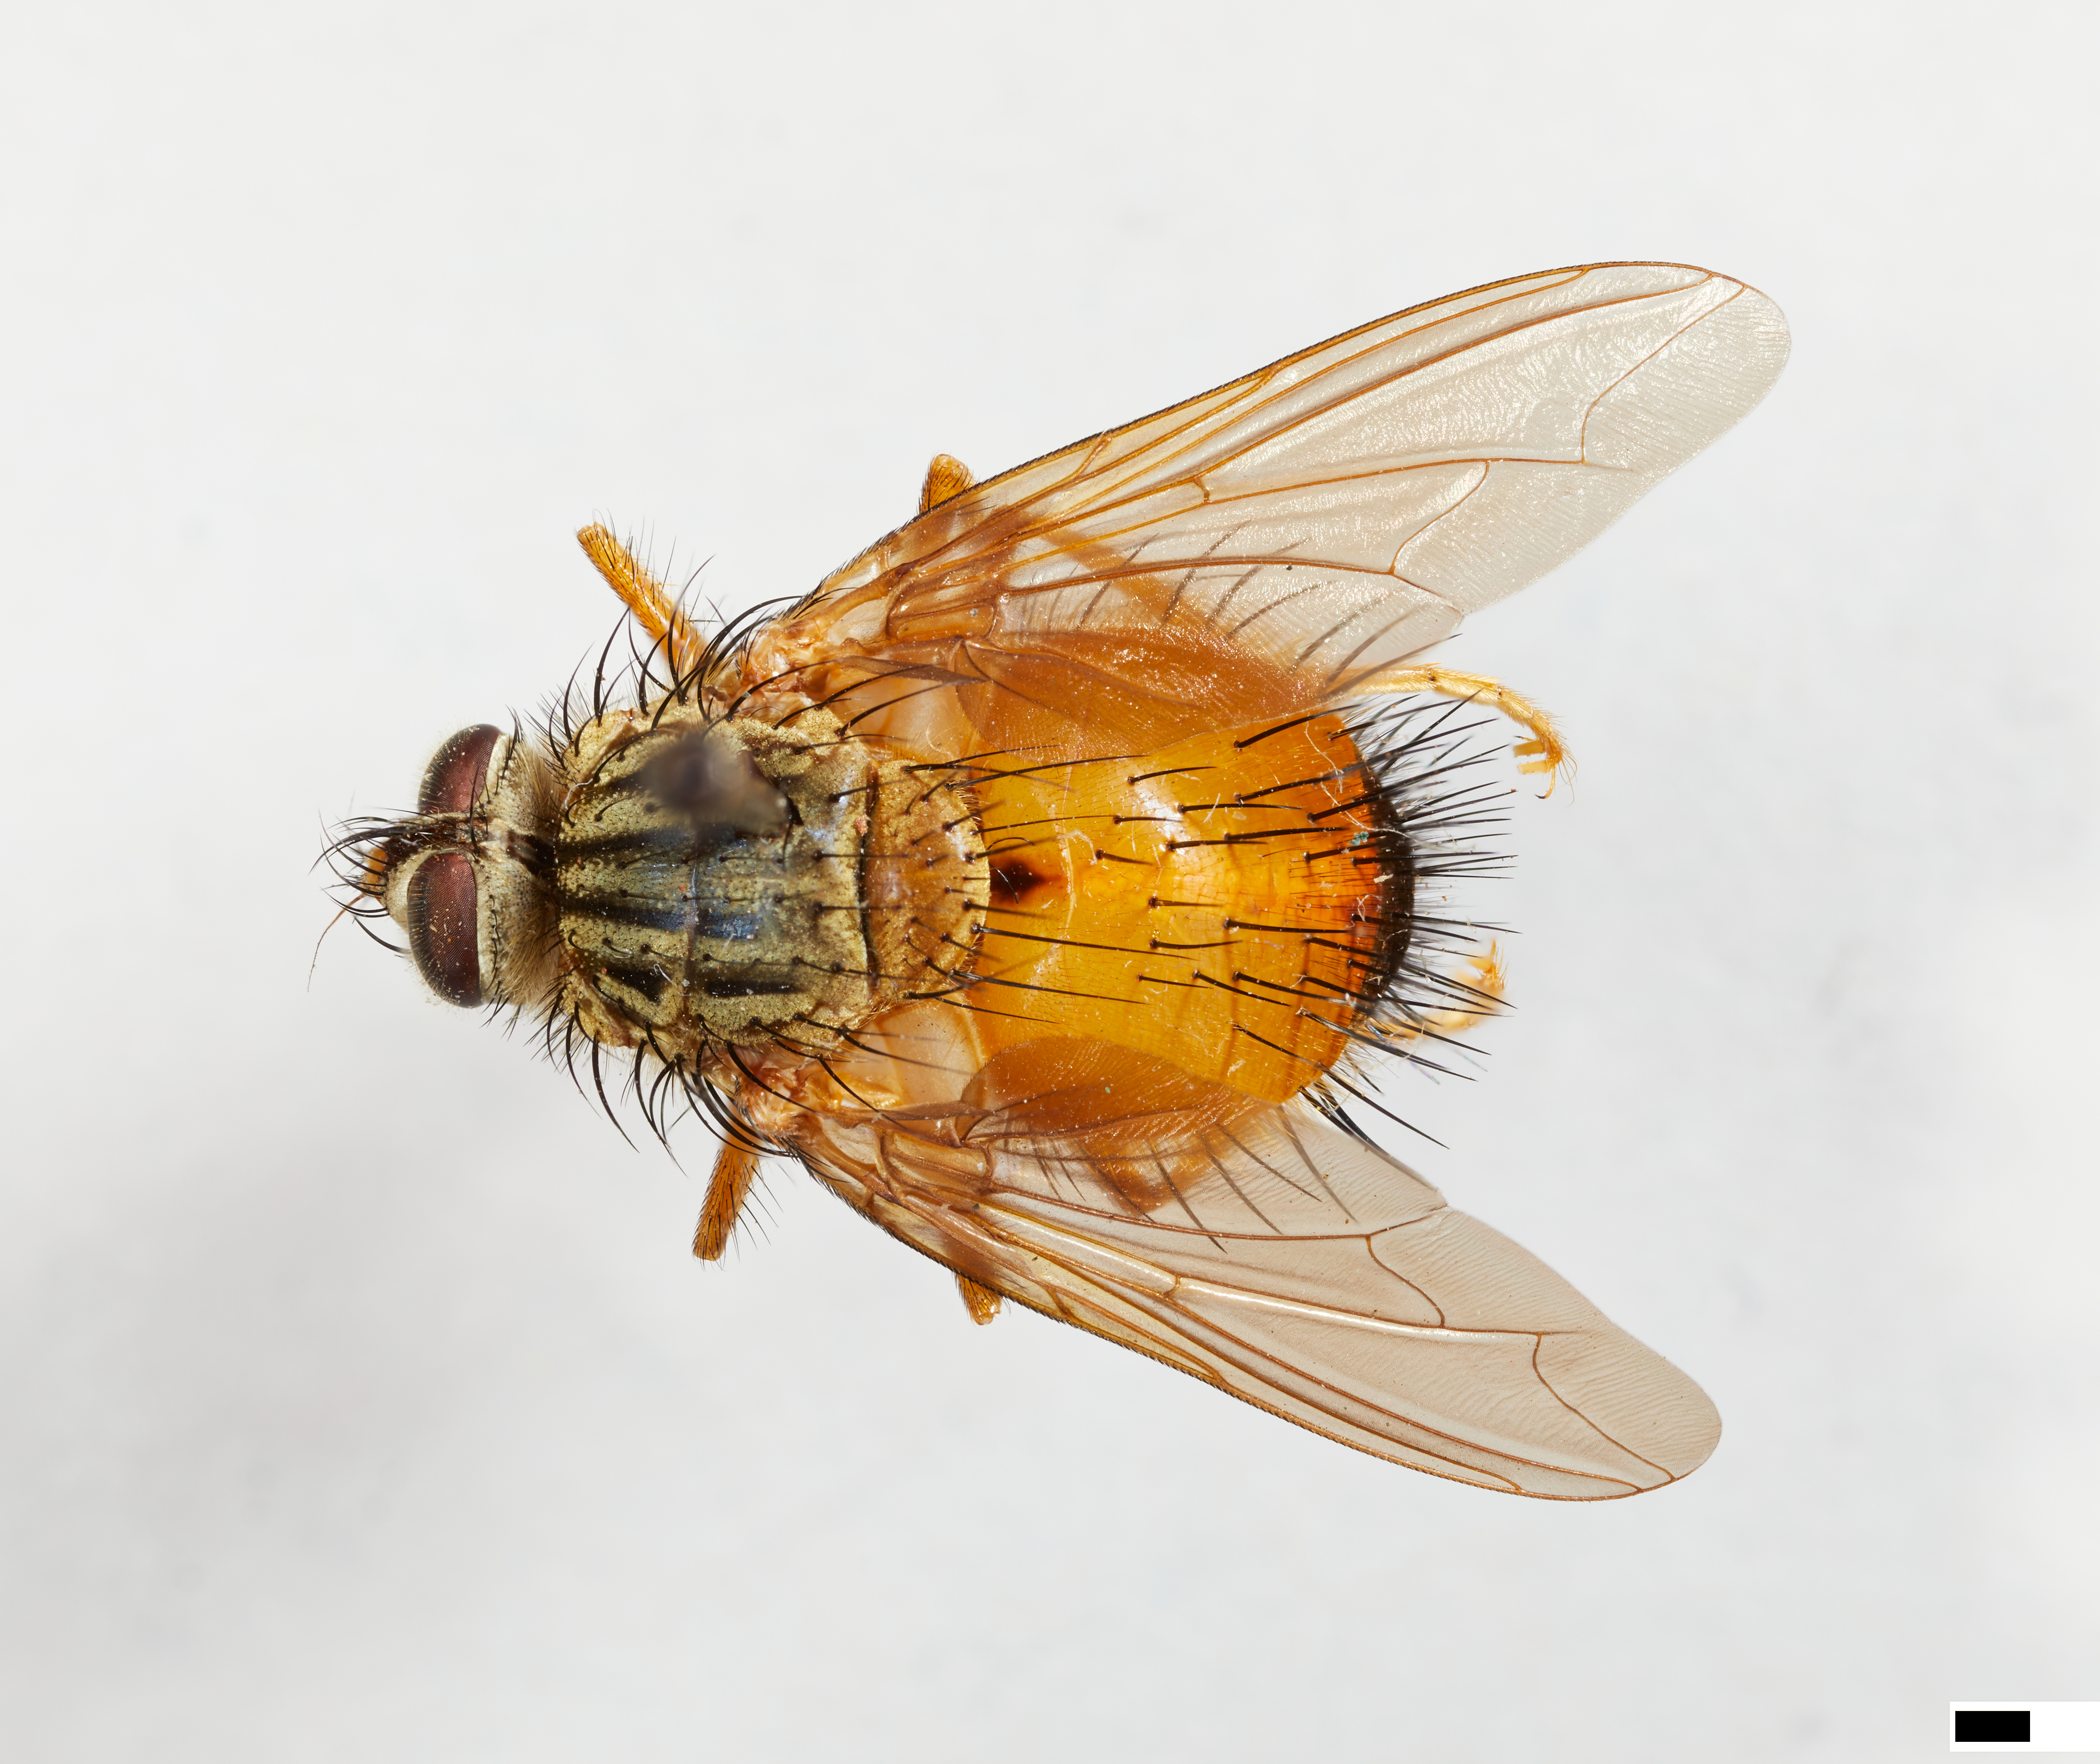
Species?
Tropidopsis connectans
